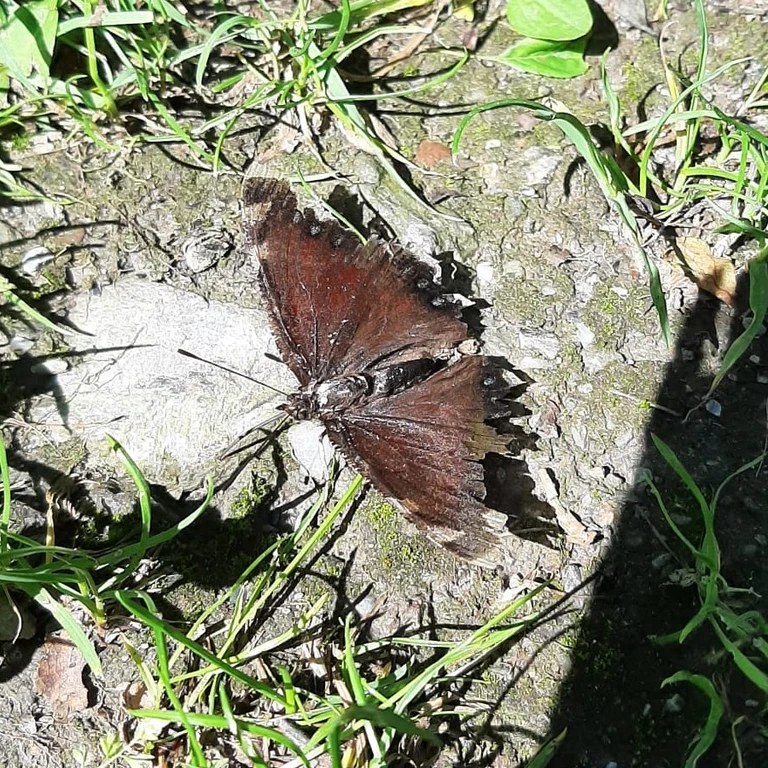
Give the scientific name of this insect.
Nymphalis antiopa
